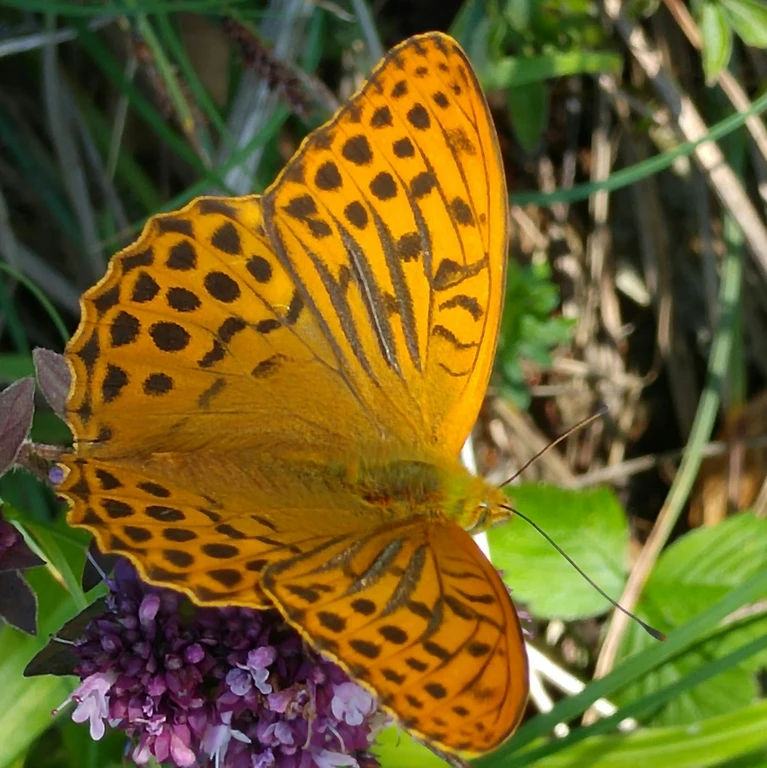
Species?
Argynnis paphia
